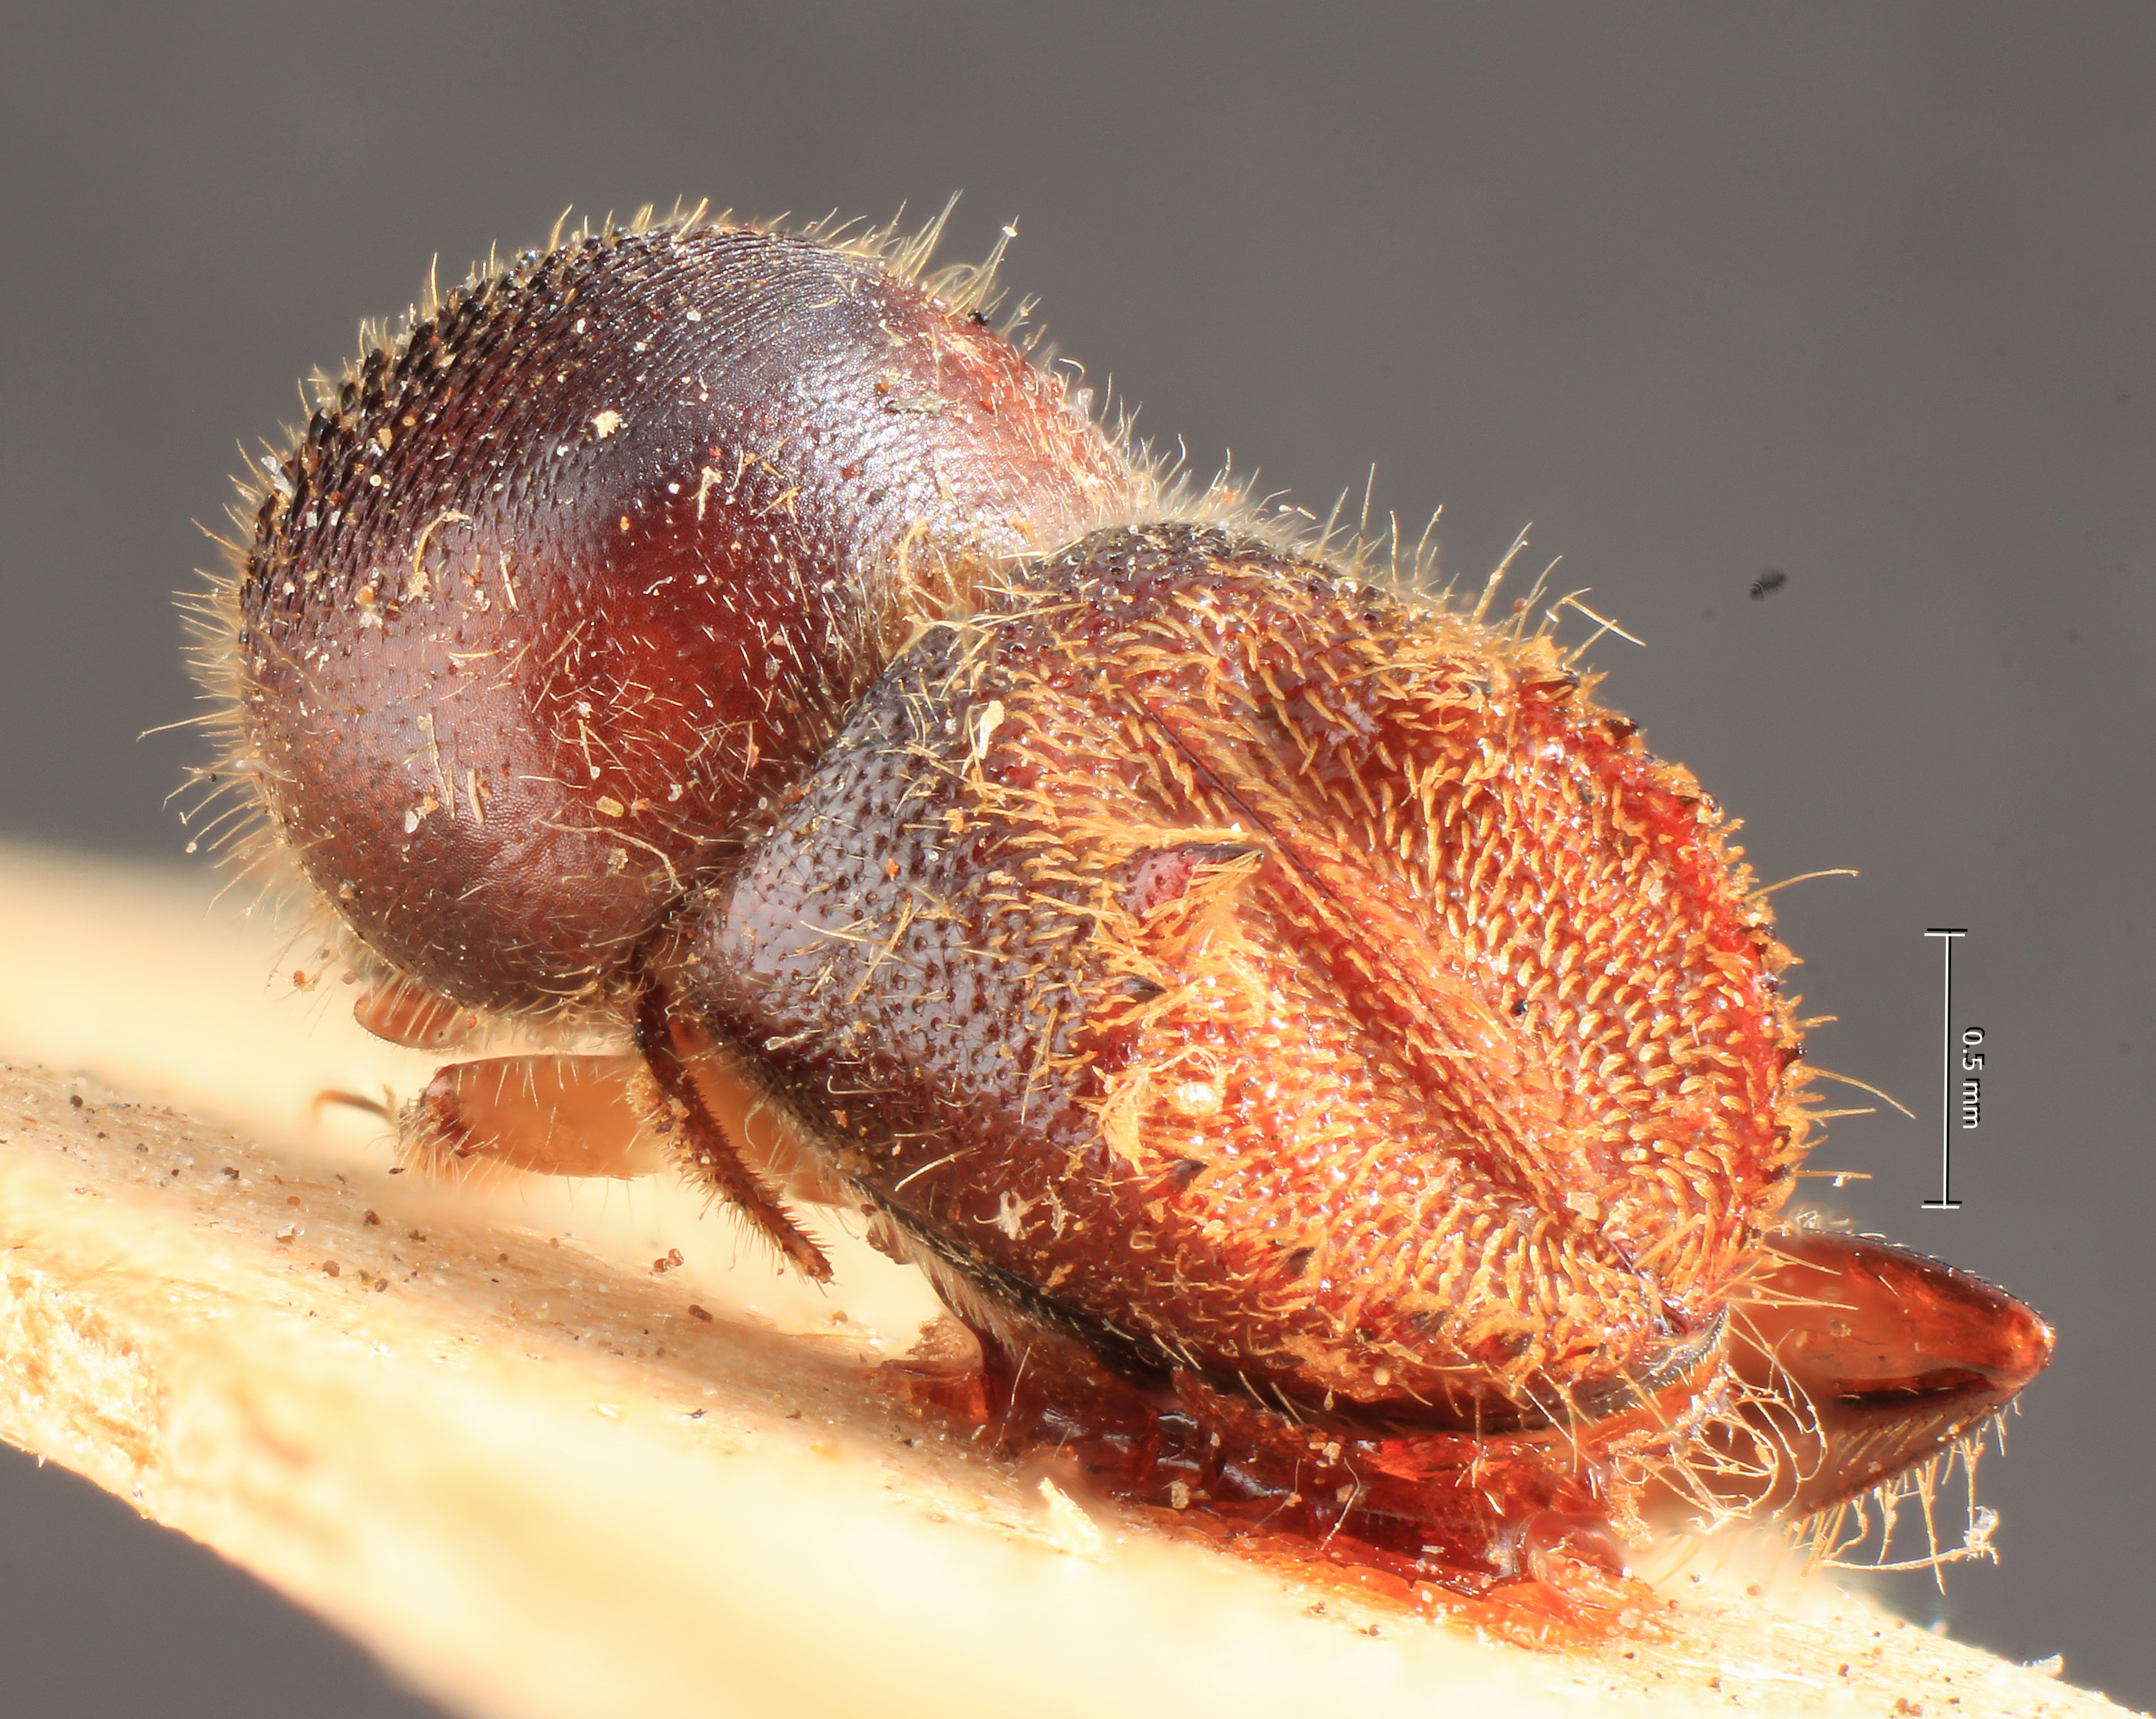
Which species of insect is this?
Xyleborus squamulosus
